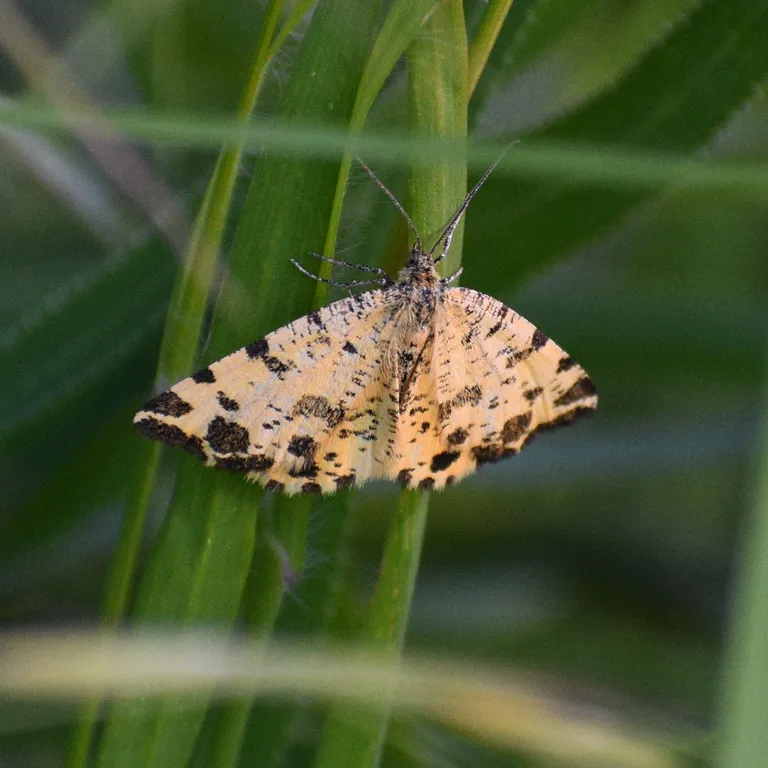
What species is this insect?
Pseudopanthera macularia
